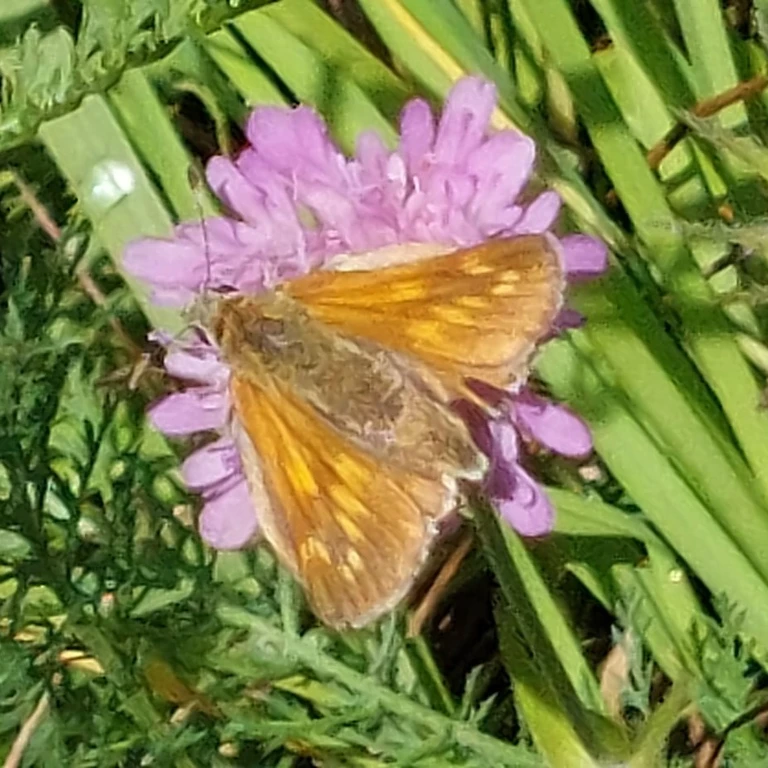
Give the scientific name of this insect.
Ochlodes sylvanus (also Ochlodes venata)
